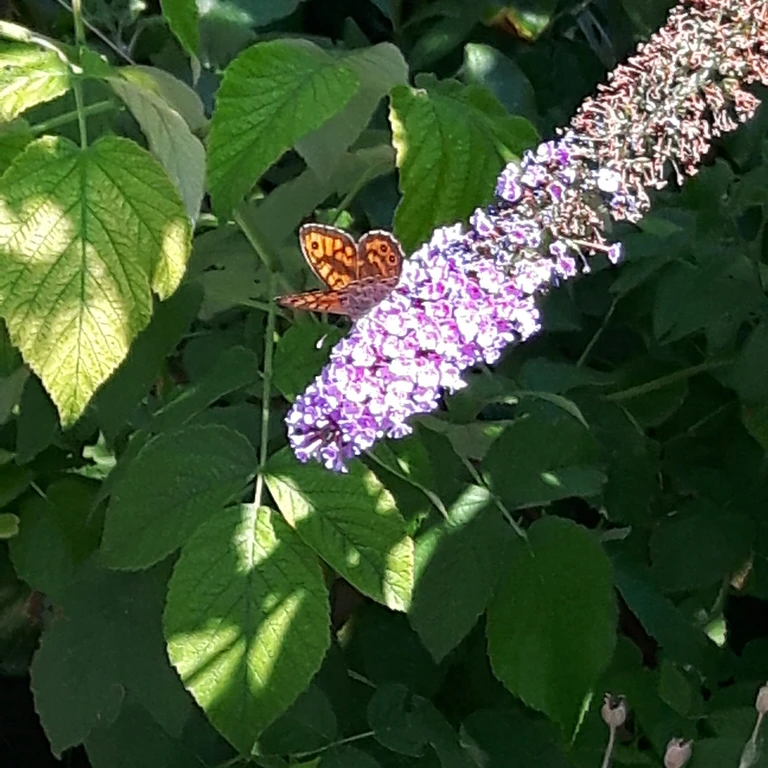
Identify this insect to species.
Lasiommata megera (also Pararge megera)
